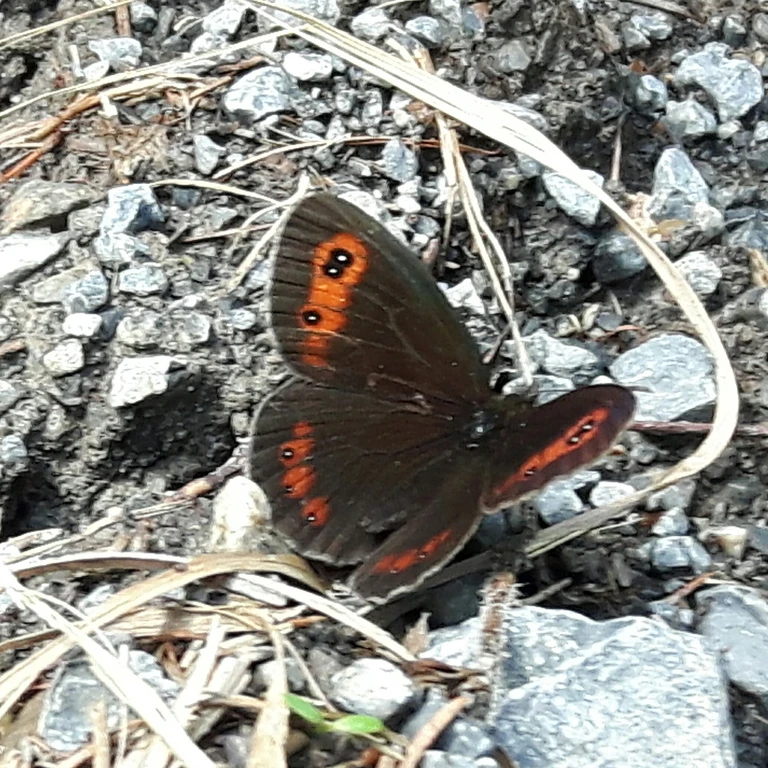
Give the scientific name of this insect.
Erebia aethiops
